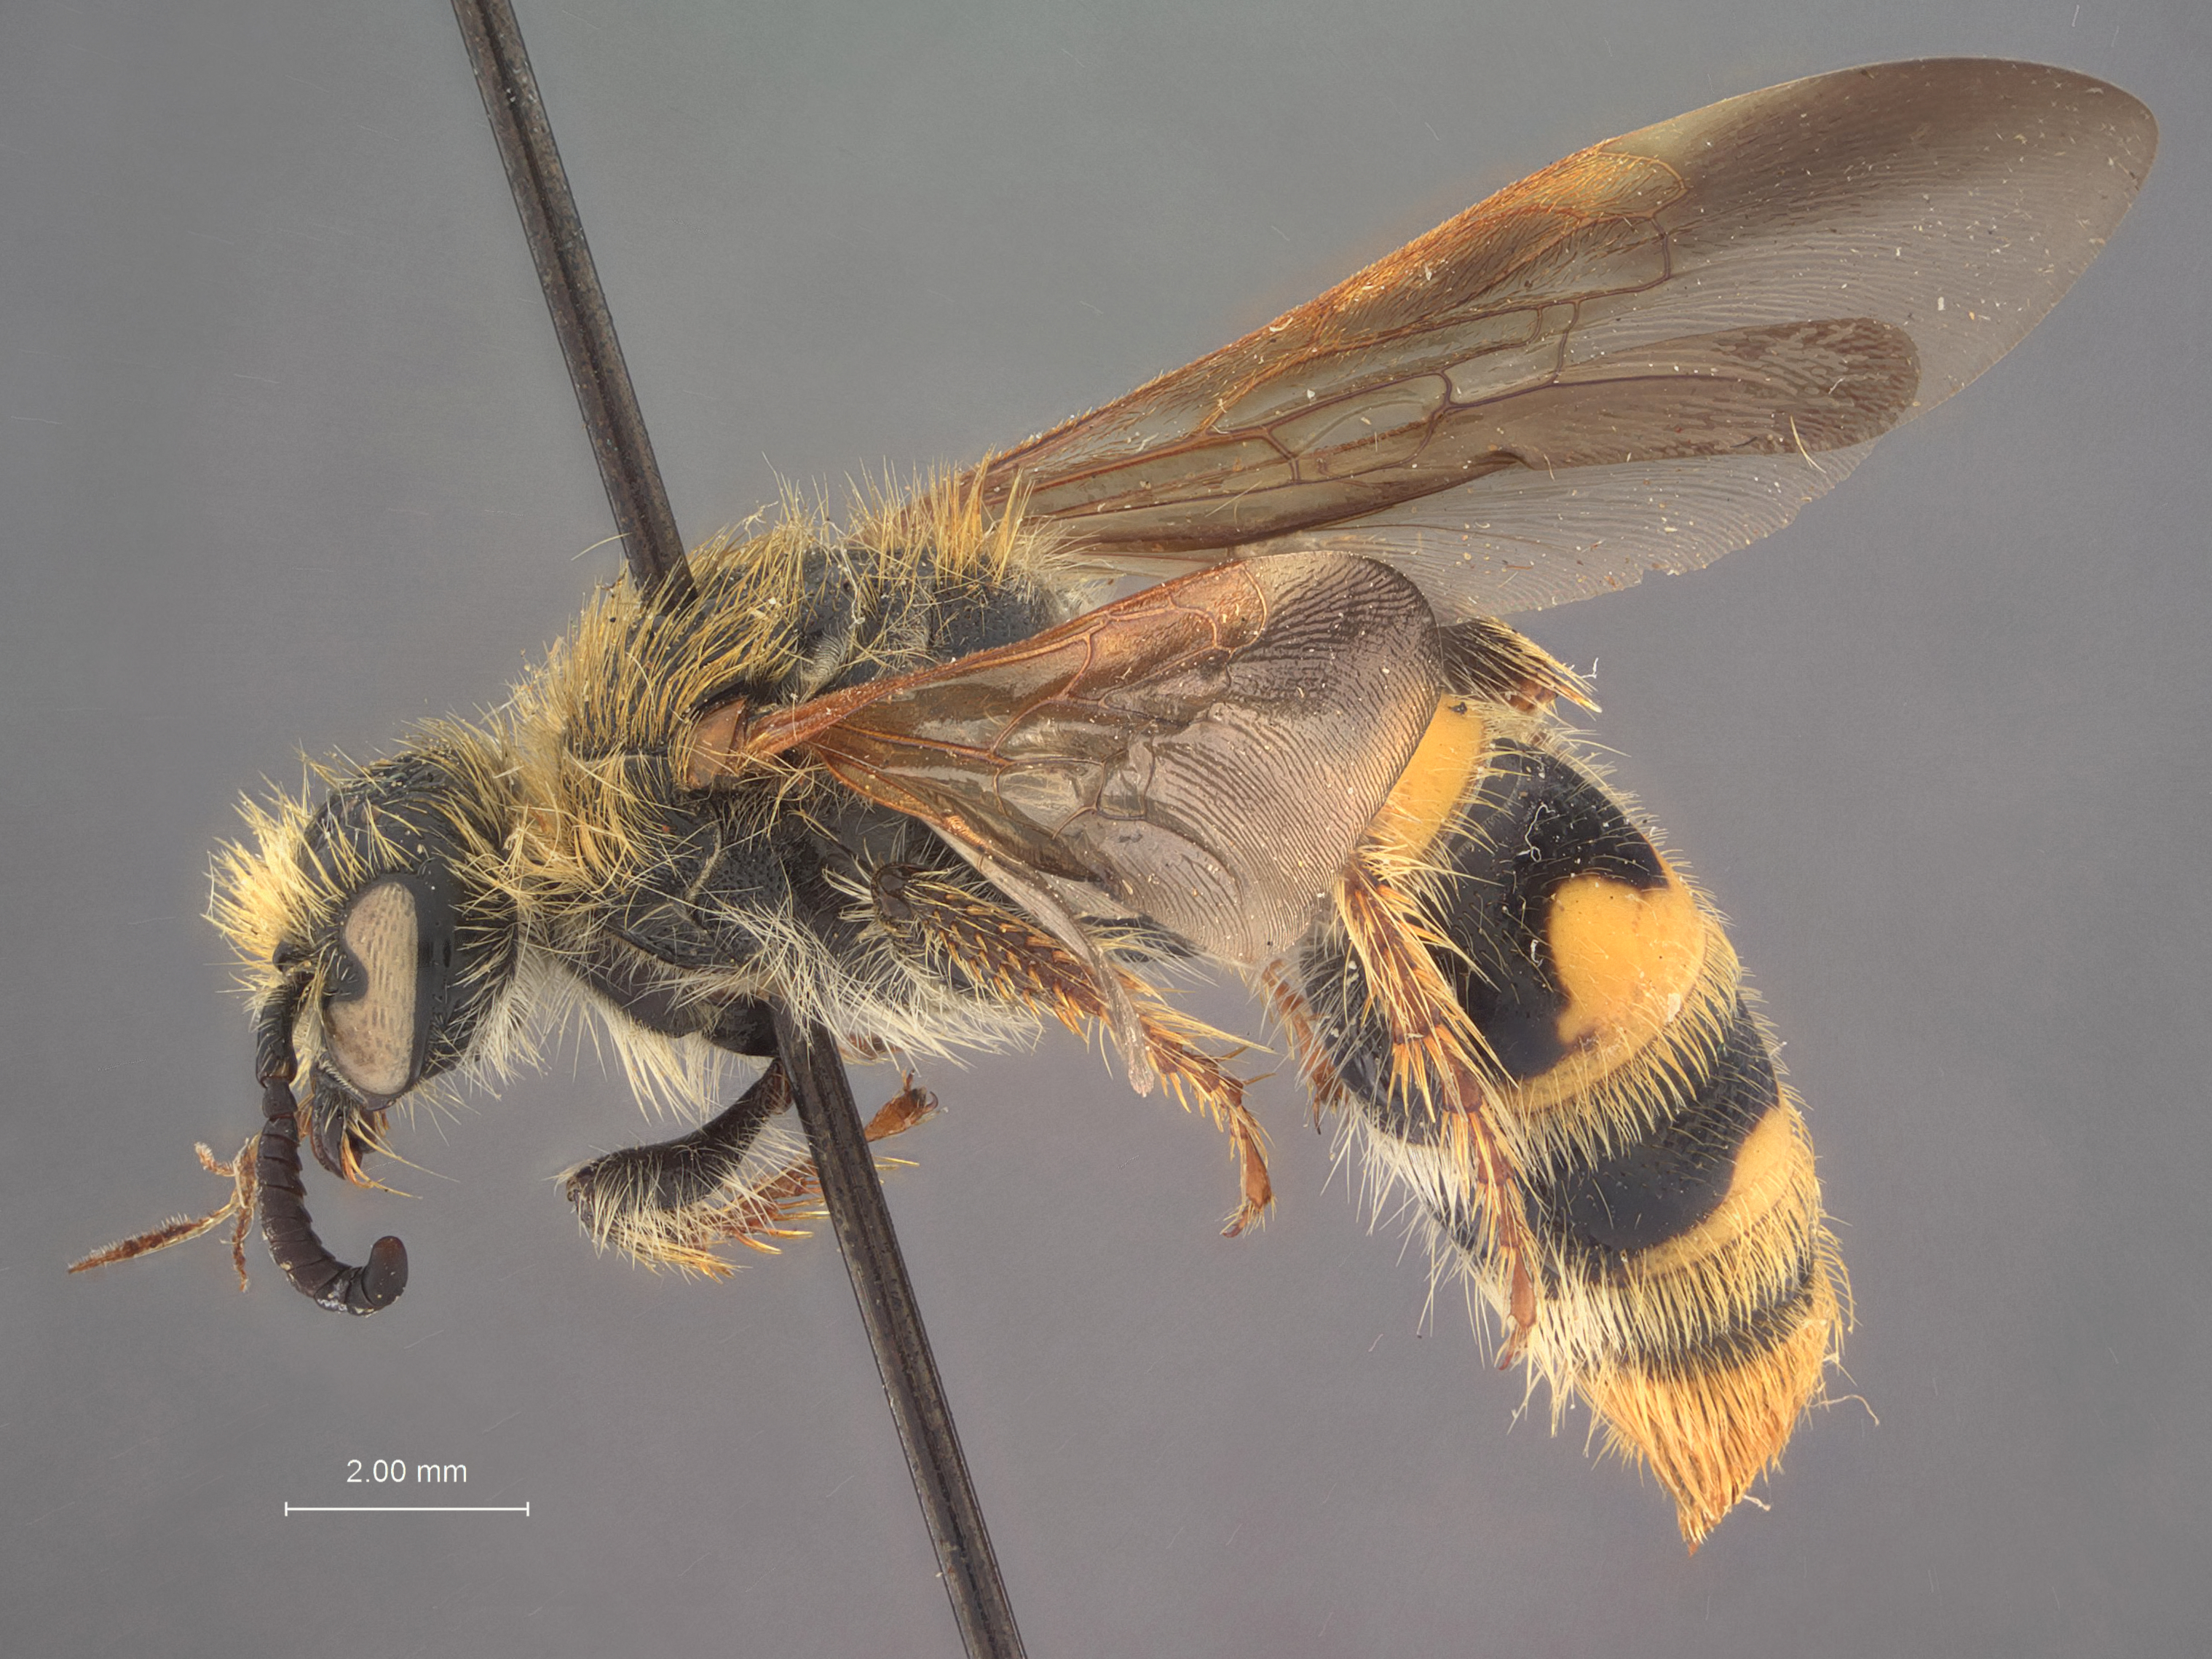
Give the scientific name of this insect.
Campsomeris completa
